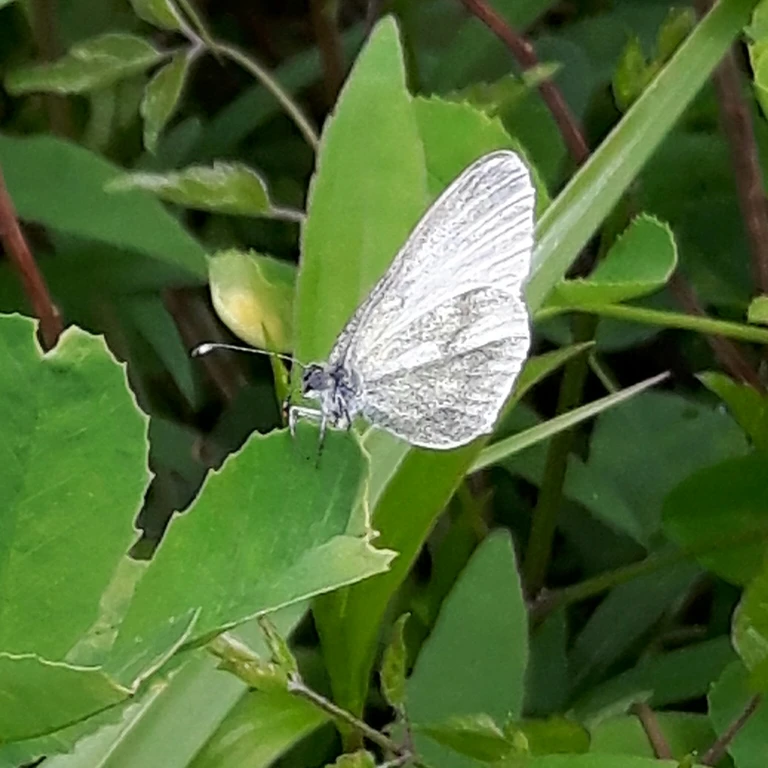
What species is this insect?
Leptidea sinapis/juvernica
